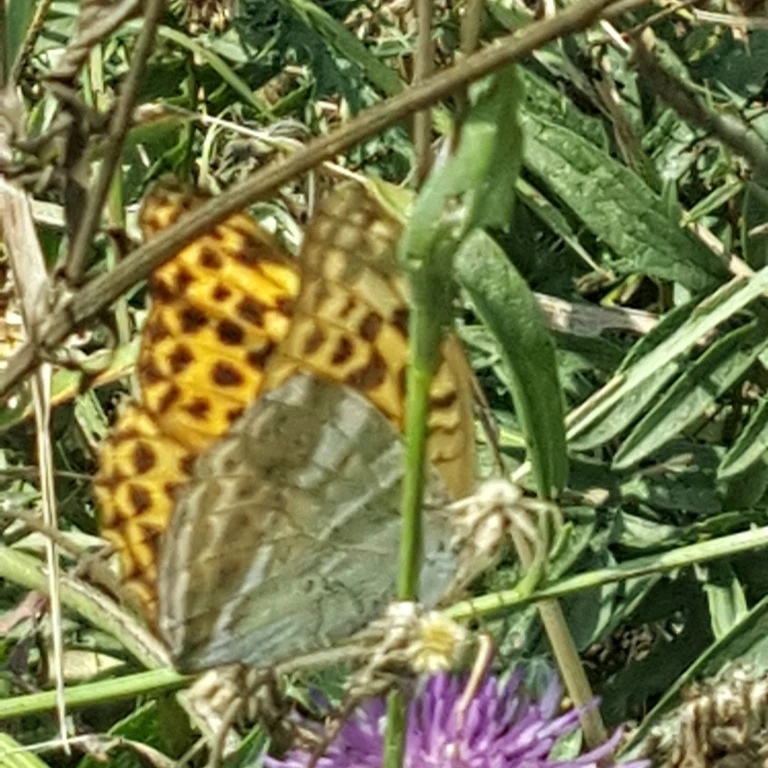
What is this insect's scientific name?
Argynnis paphia
